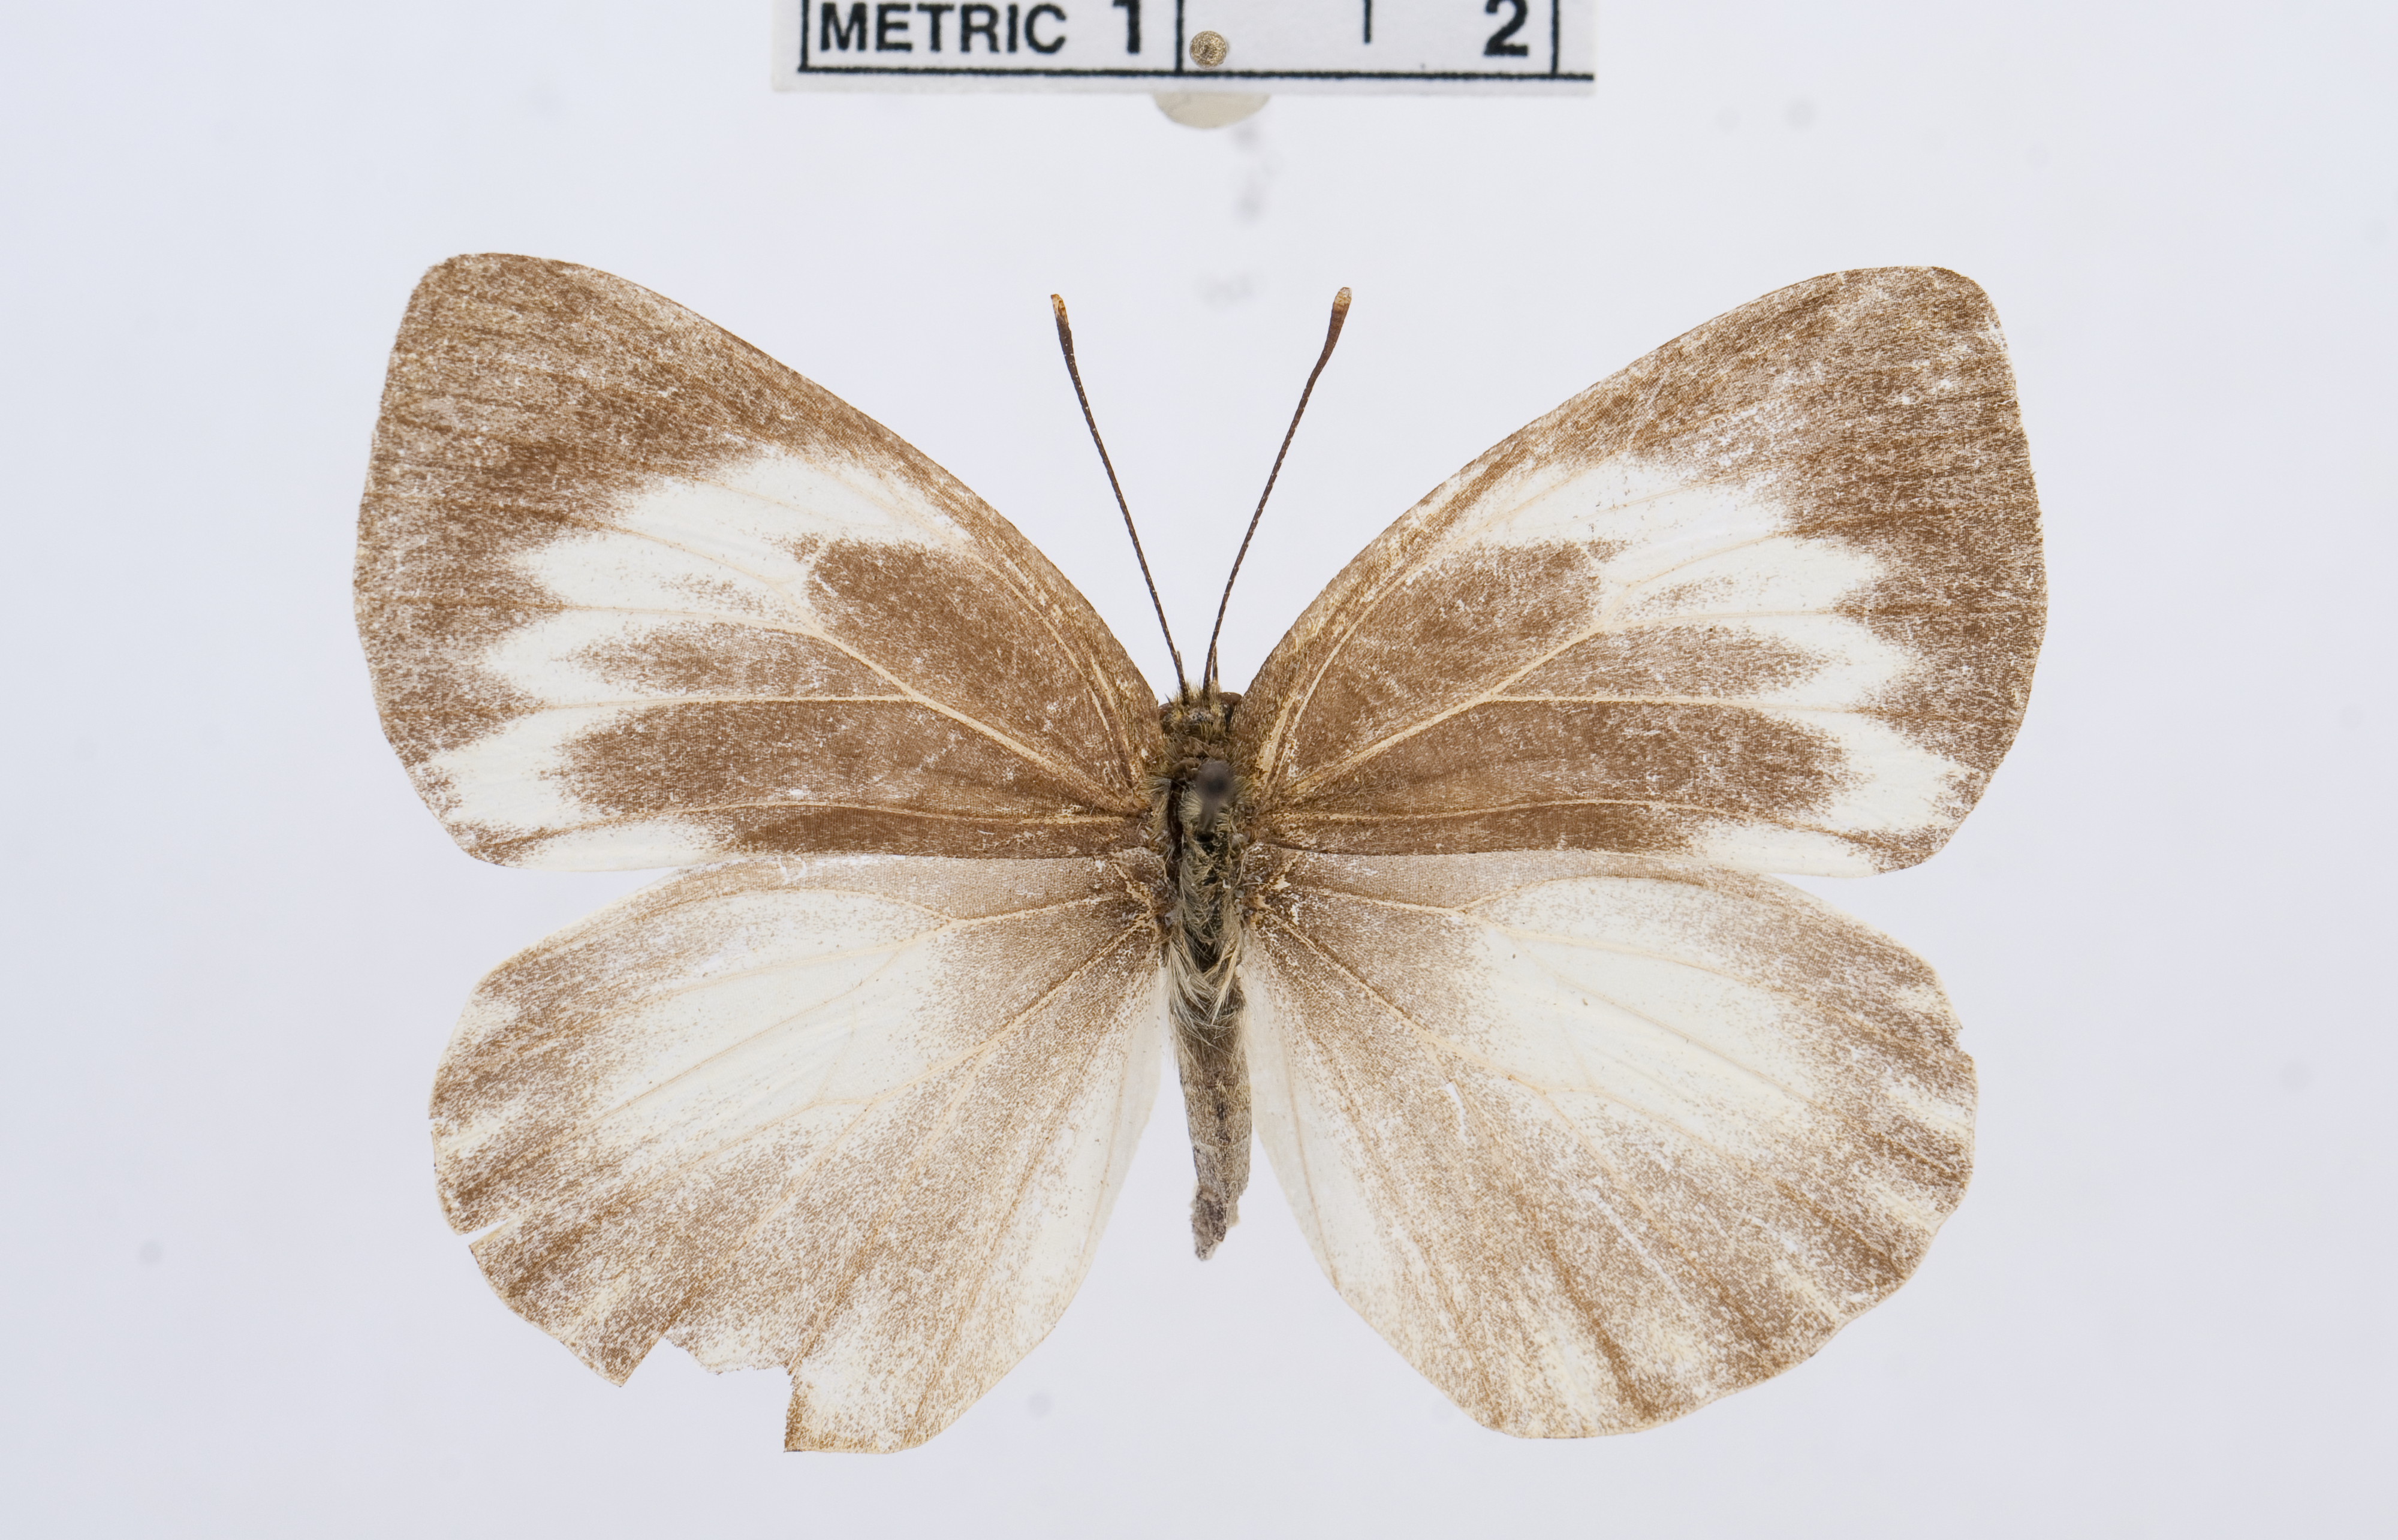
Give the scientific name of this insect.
Appias aegis
